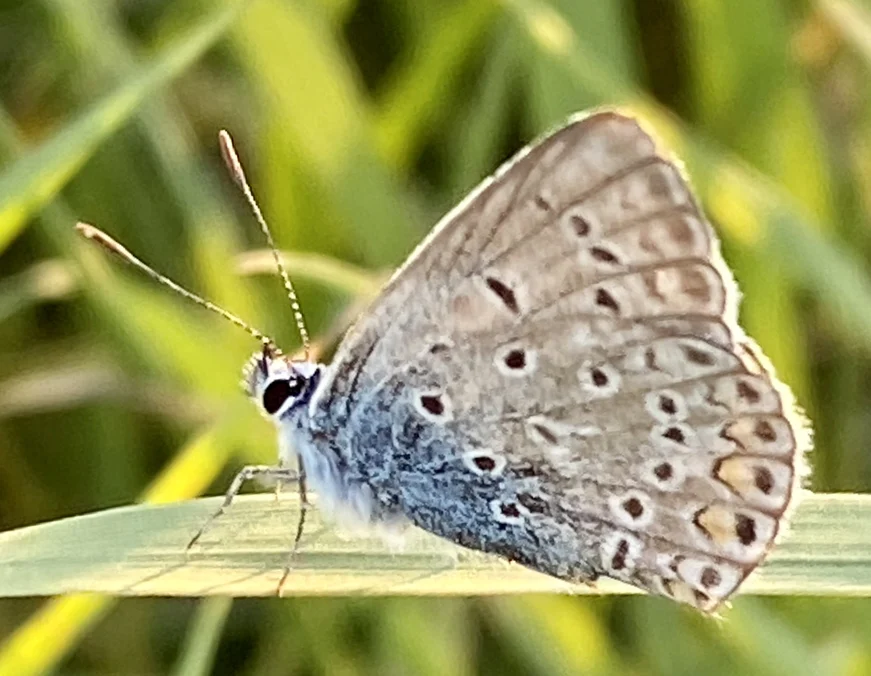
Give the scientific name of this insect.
Polyommatus icarus
